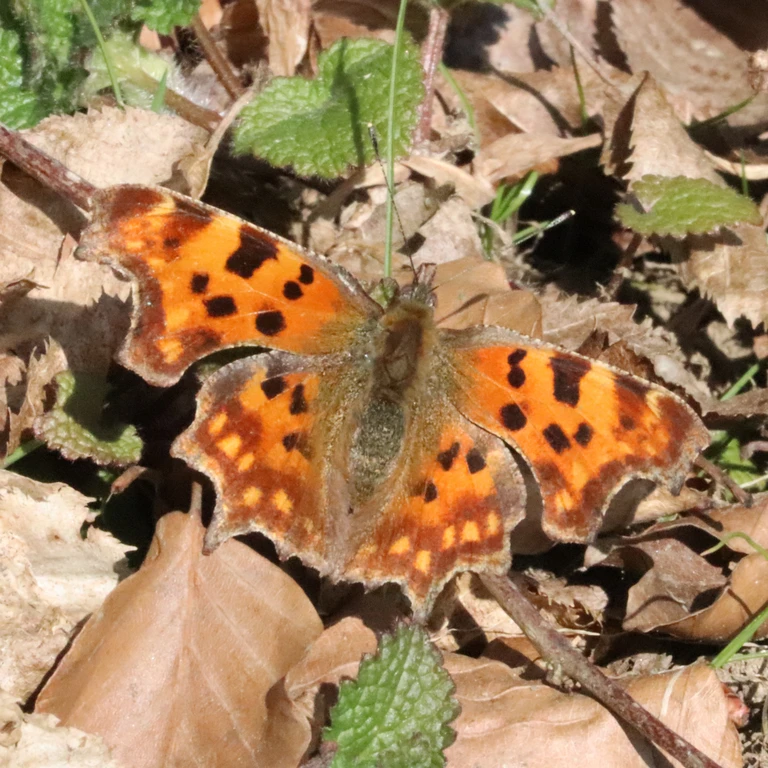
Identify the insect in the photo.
Polygonia c-album
